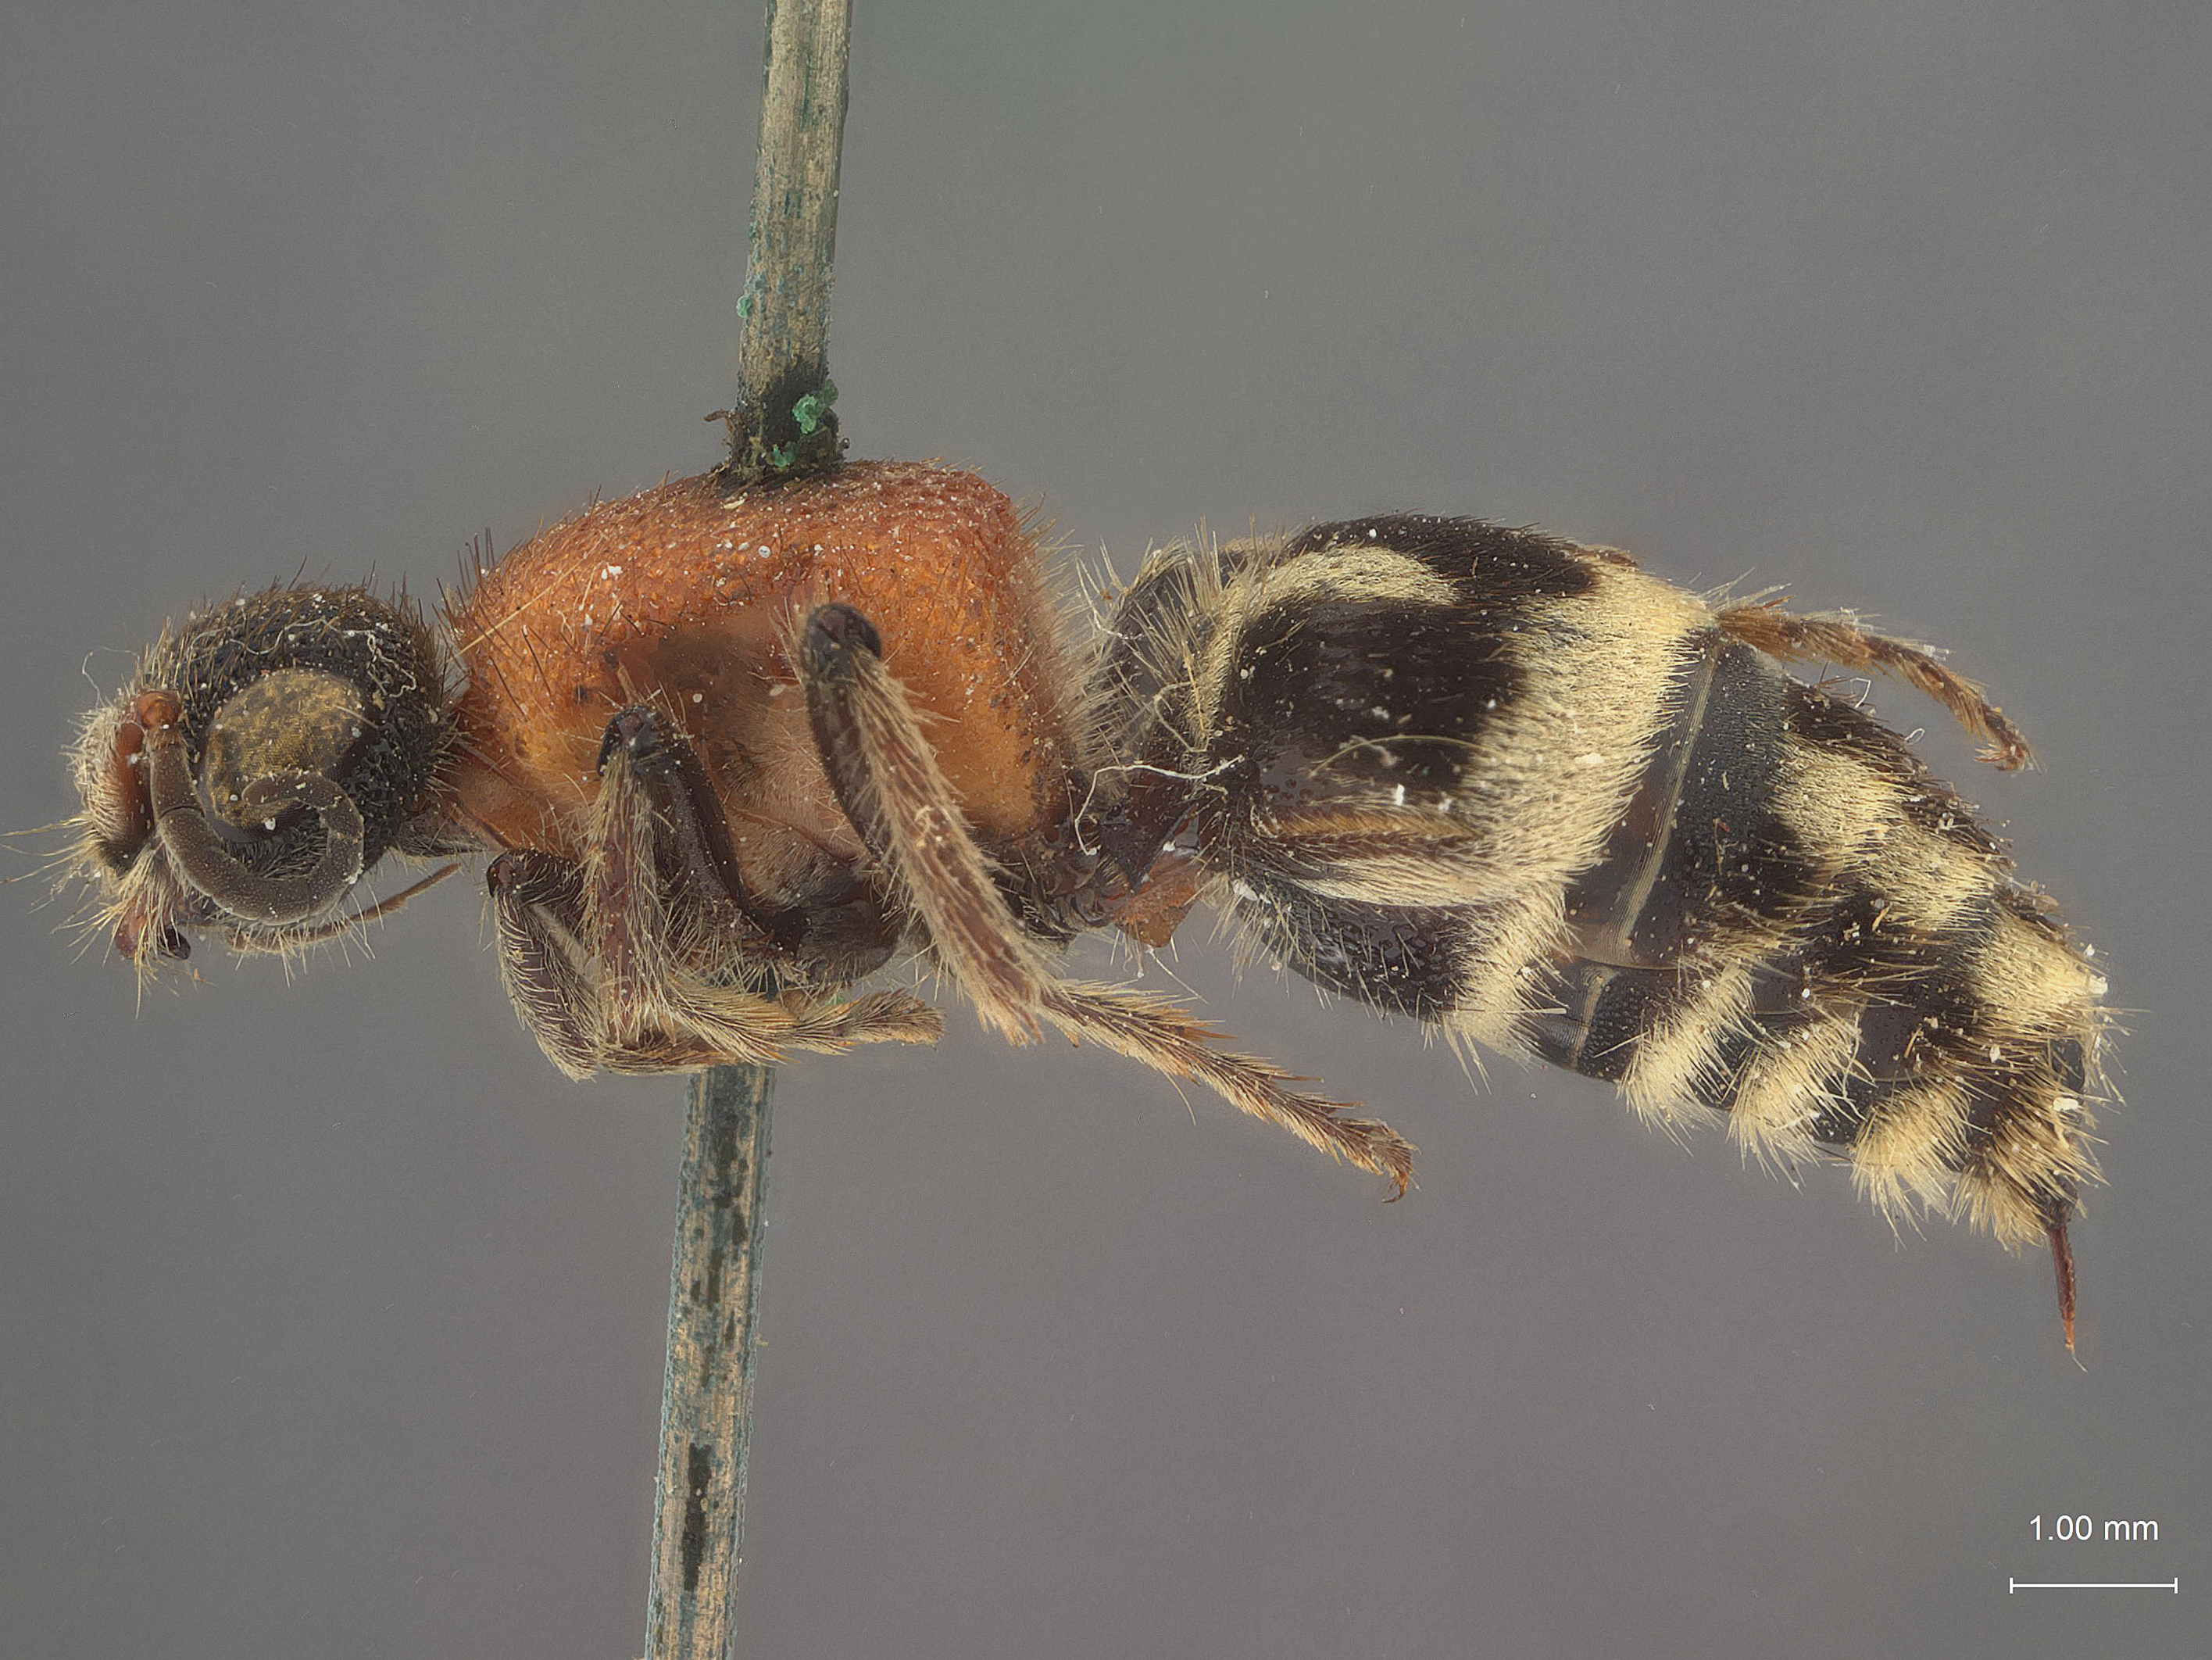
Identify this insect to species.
Timulla pilatrix
